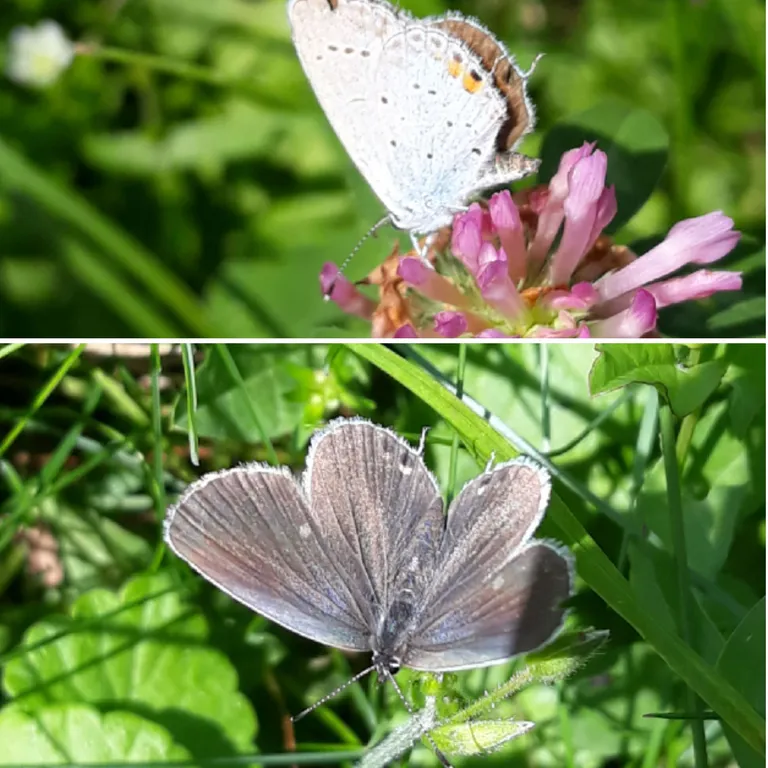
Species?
Cupido argiades (also Elkalyce argiades)
